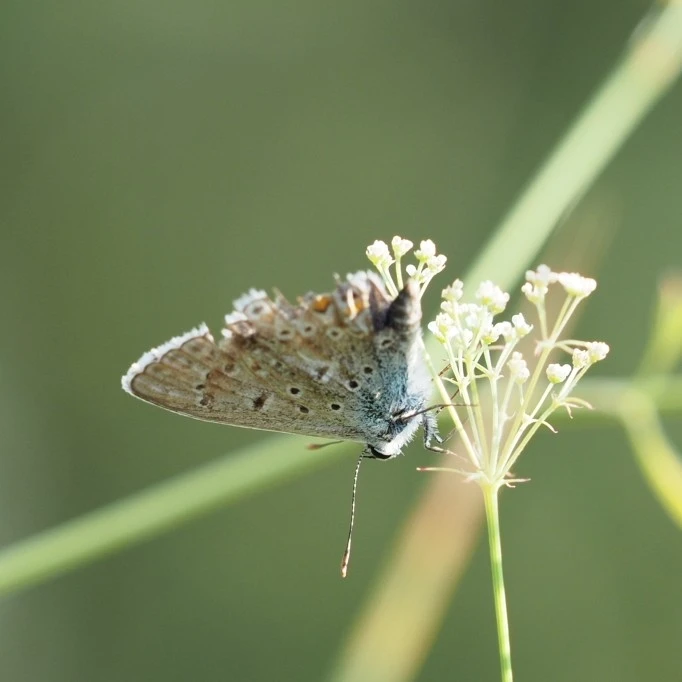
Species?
Polyommatus icarus
